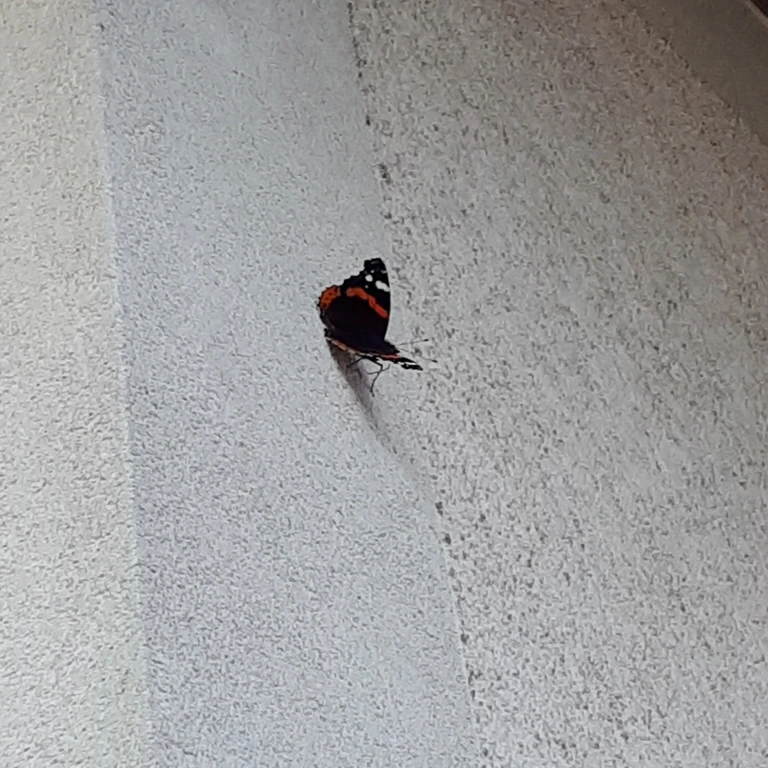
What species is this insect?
Vanessa atalanta
